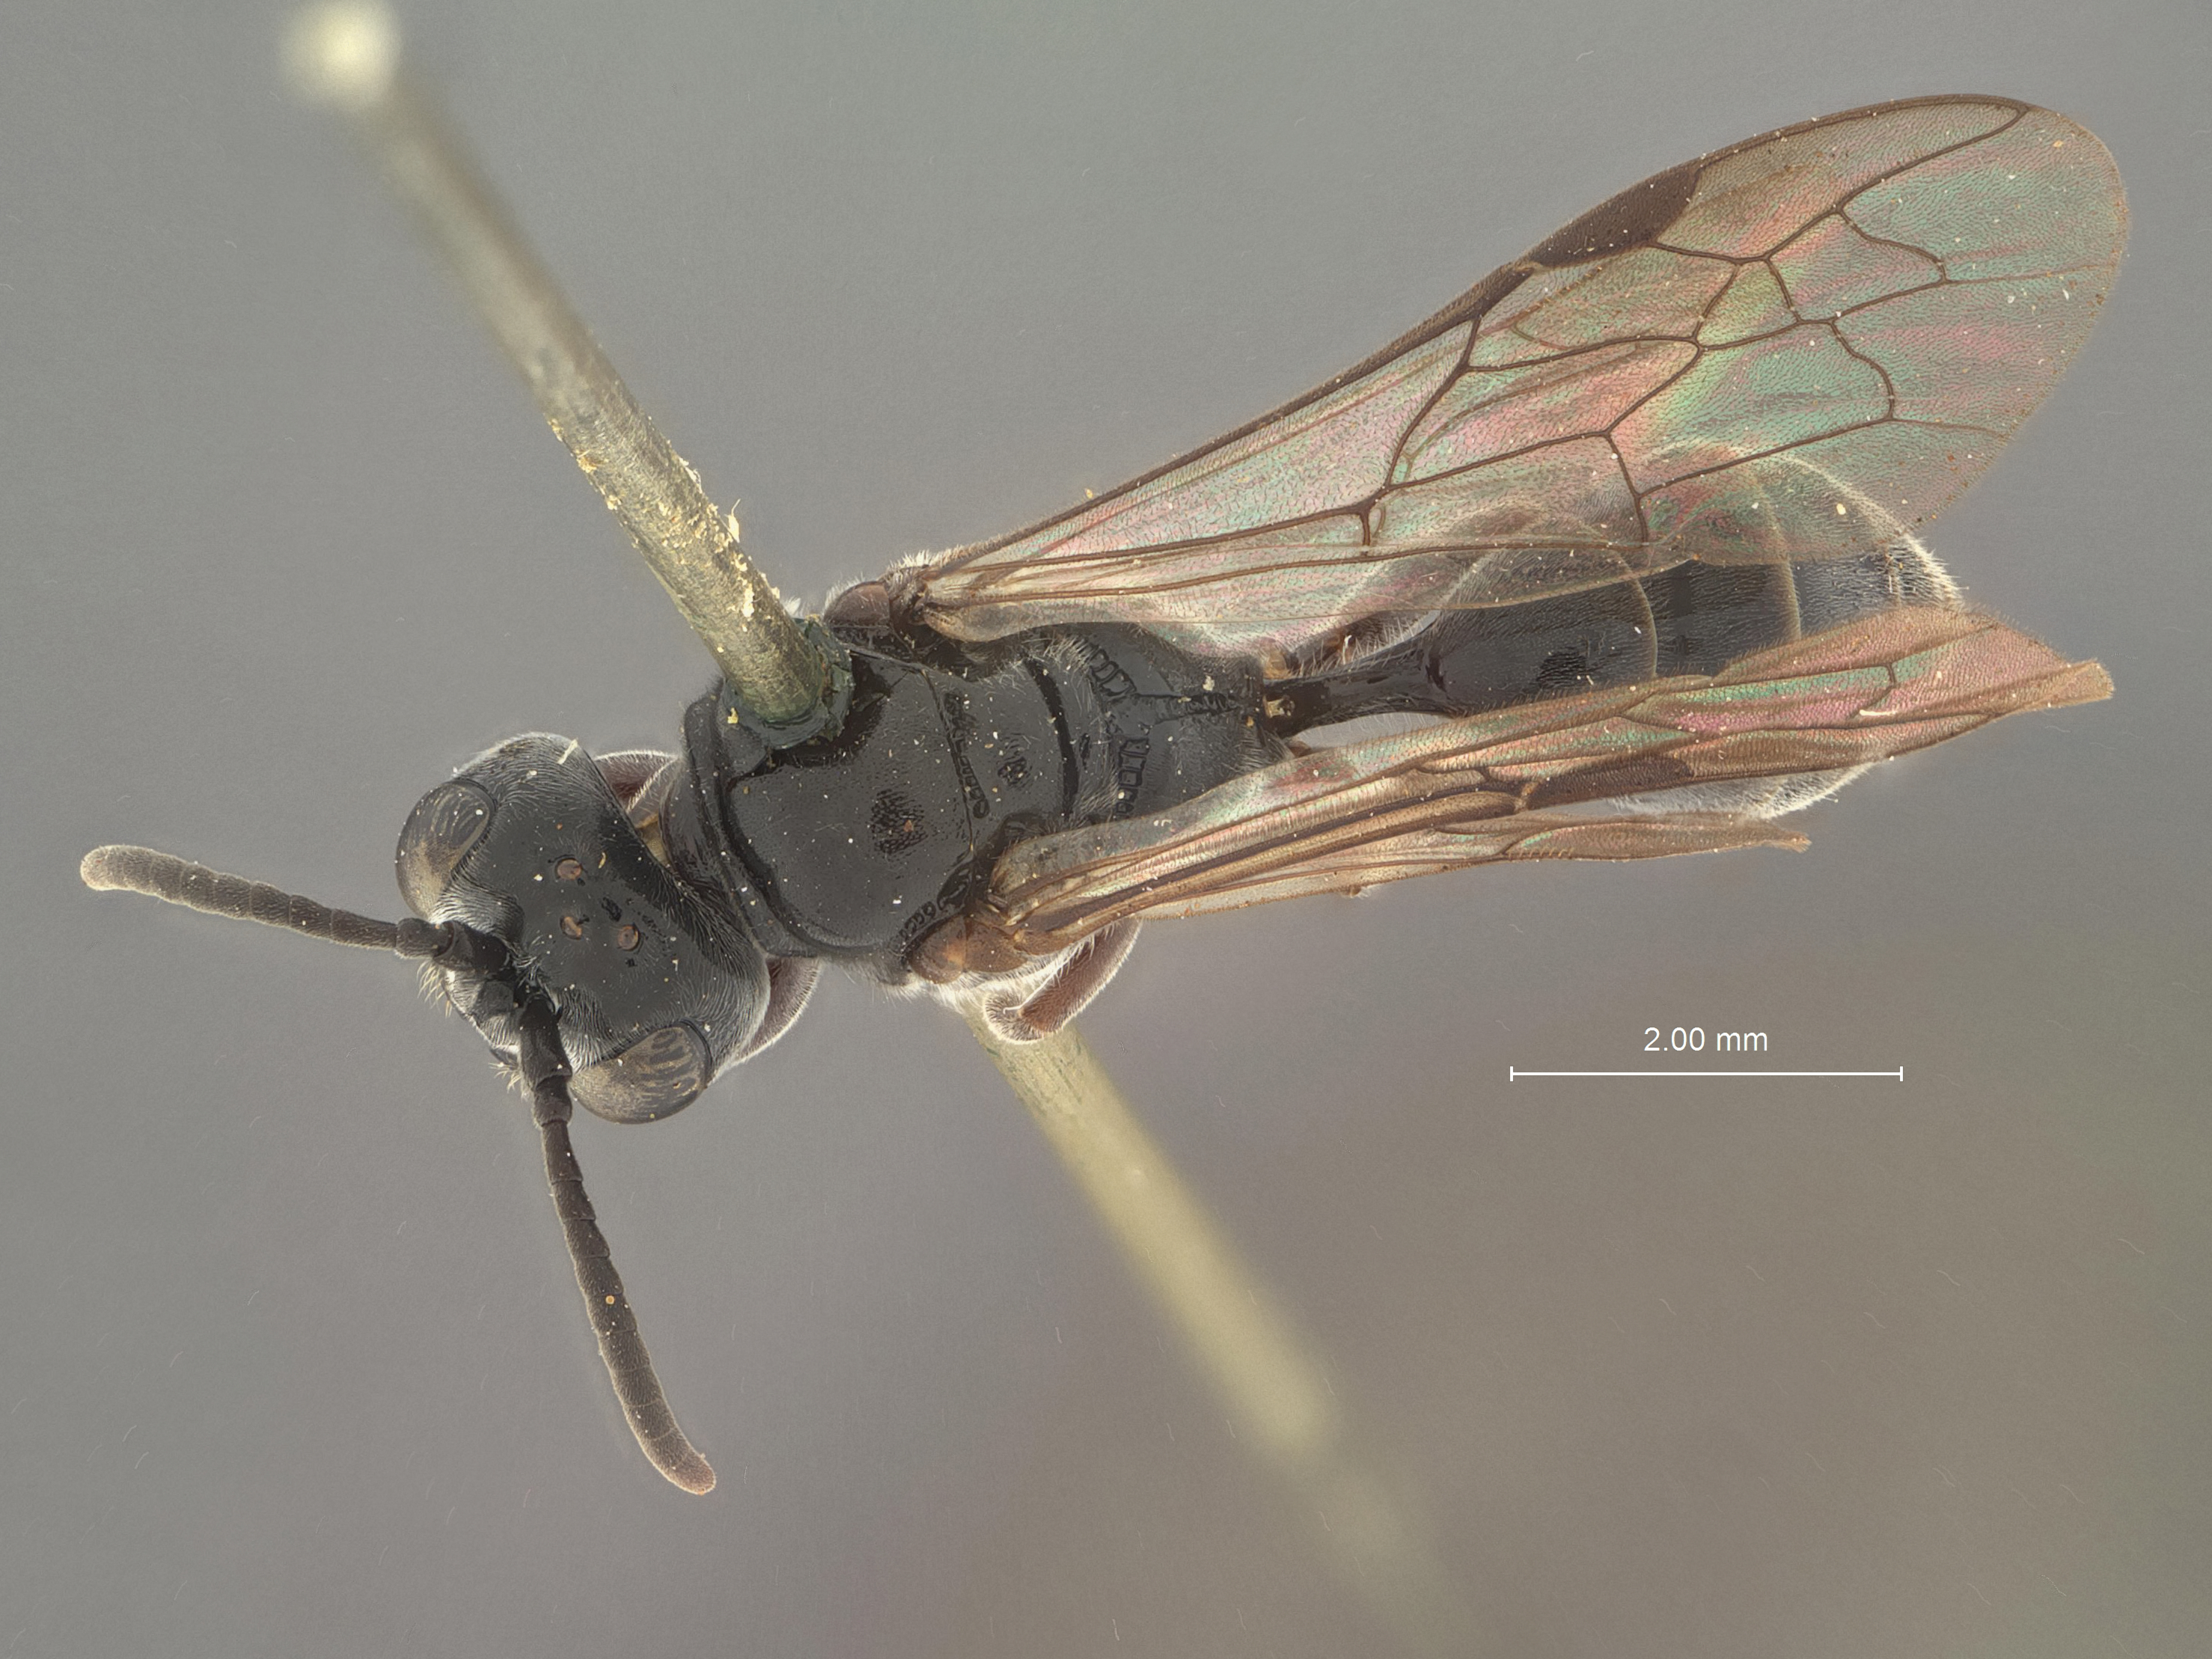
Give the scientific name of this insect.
Cerceris mandibularis
